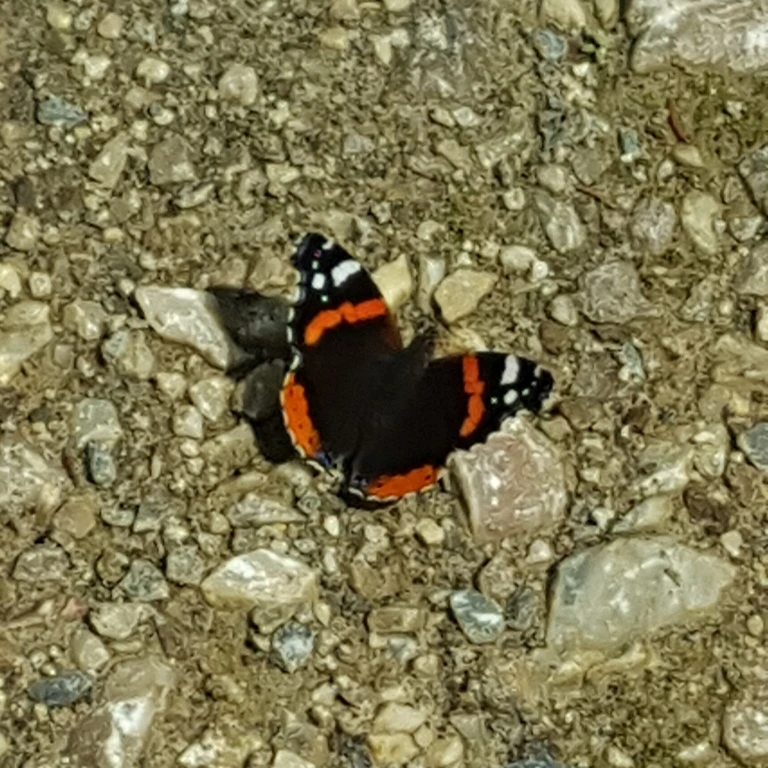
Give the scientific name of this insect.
Vanessa atalanta
